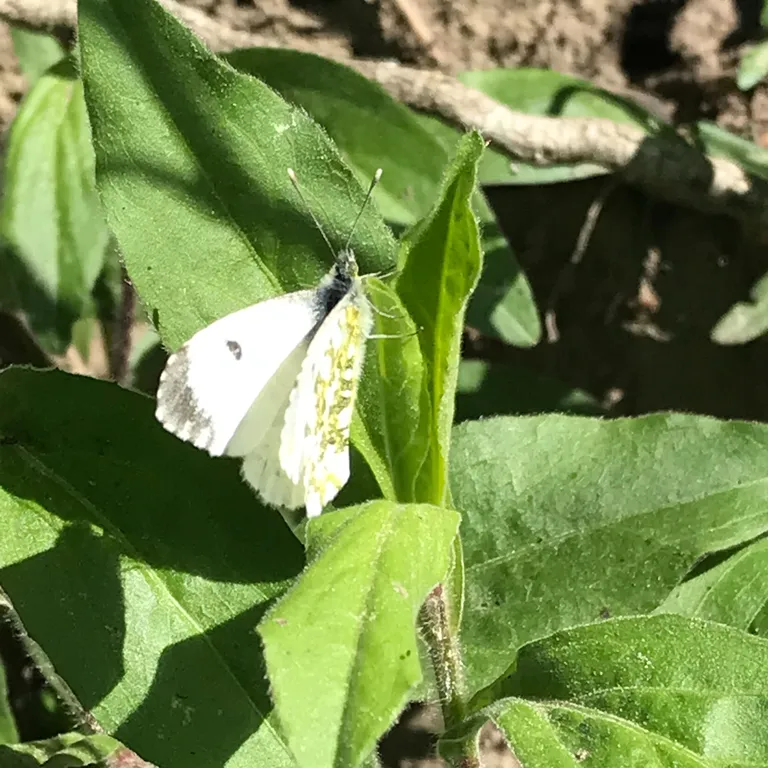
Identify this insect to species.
Anthocharis cardamines
